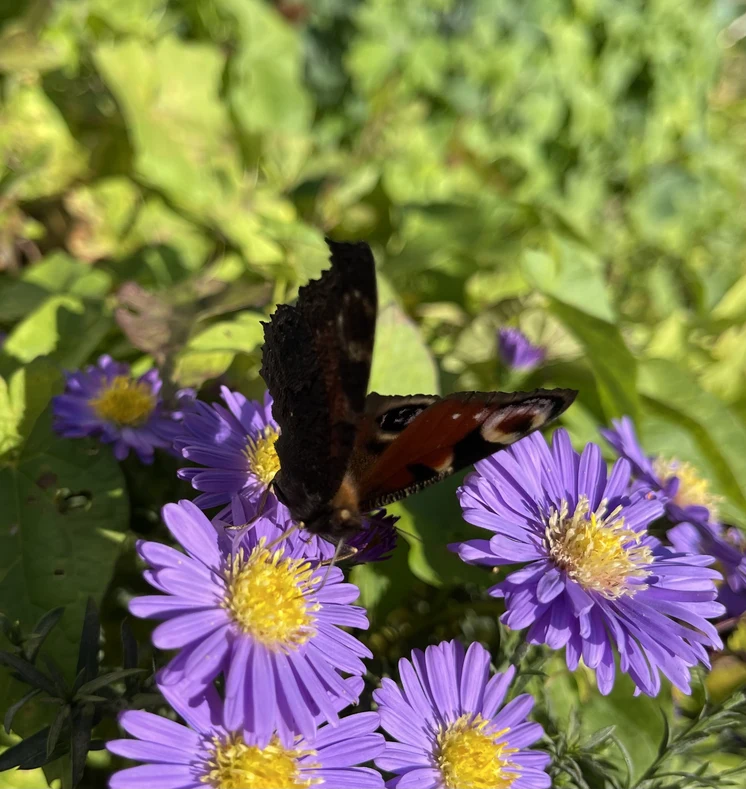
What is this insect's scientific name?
Aglais io
